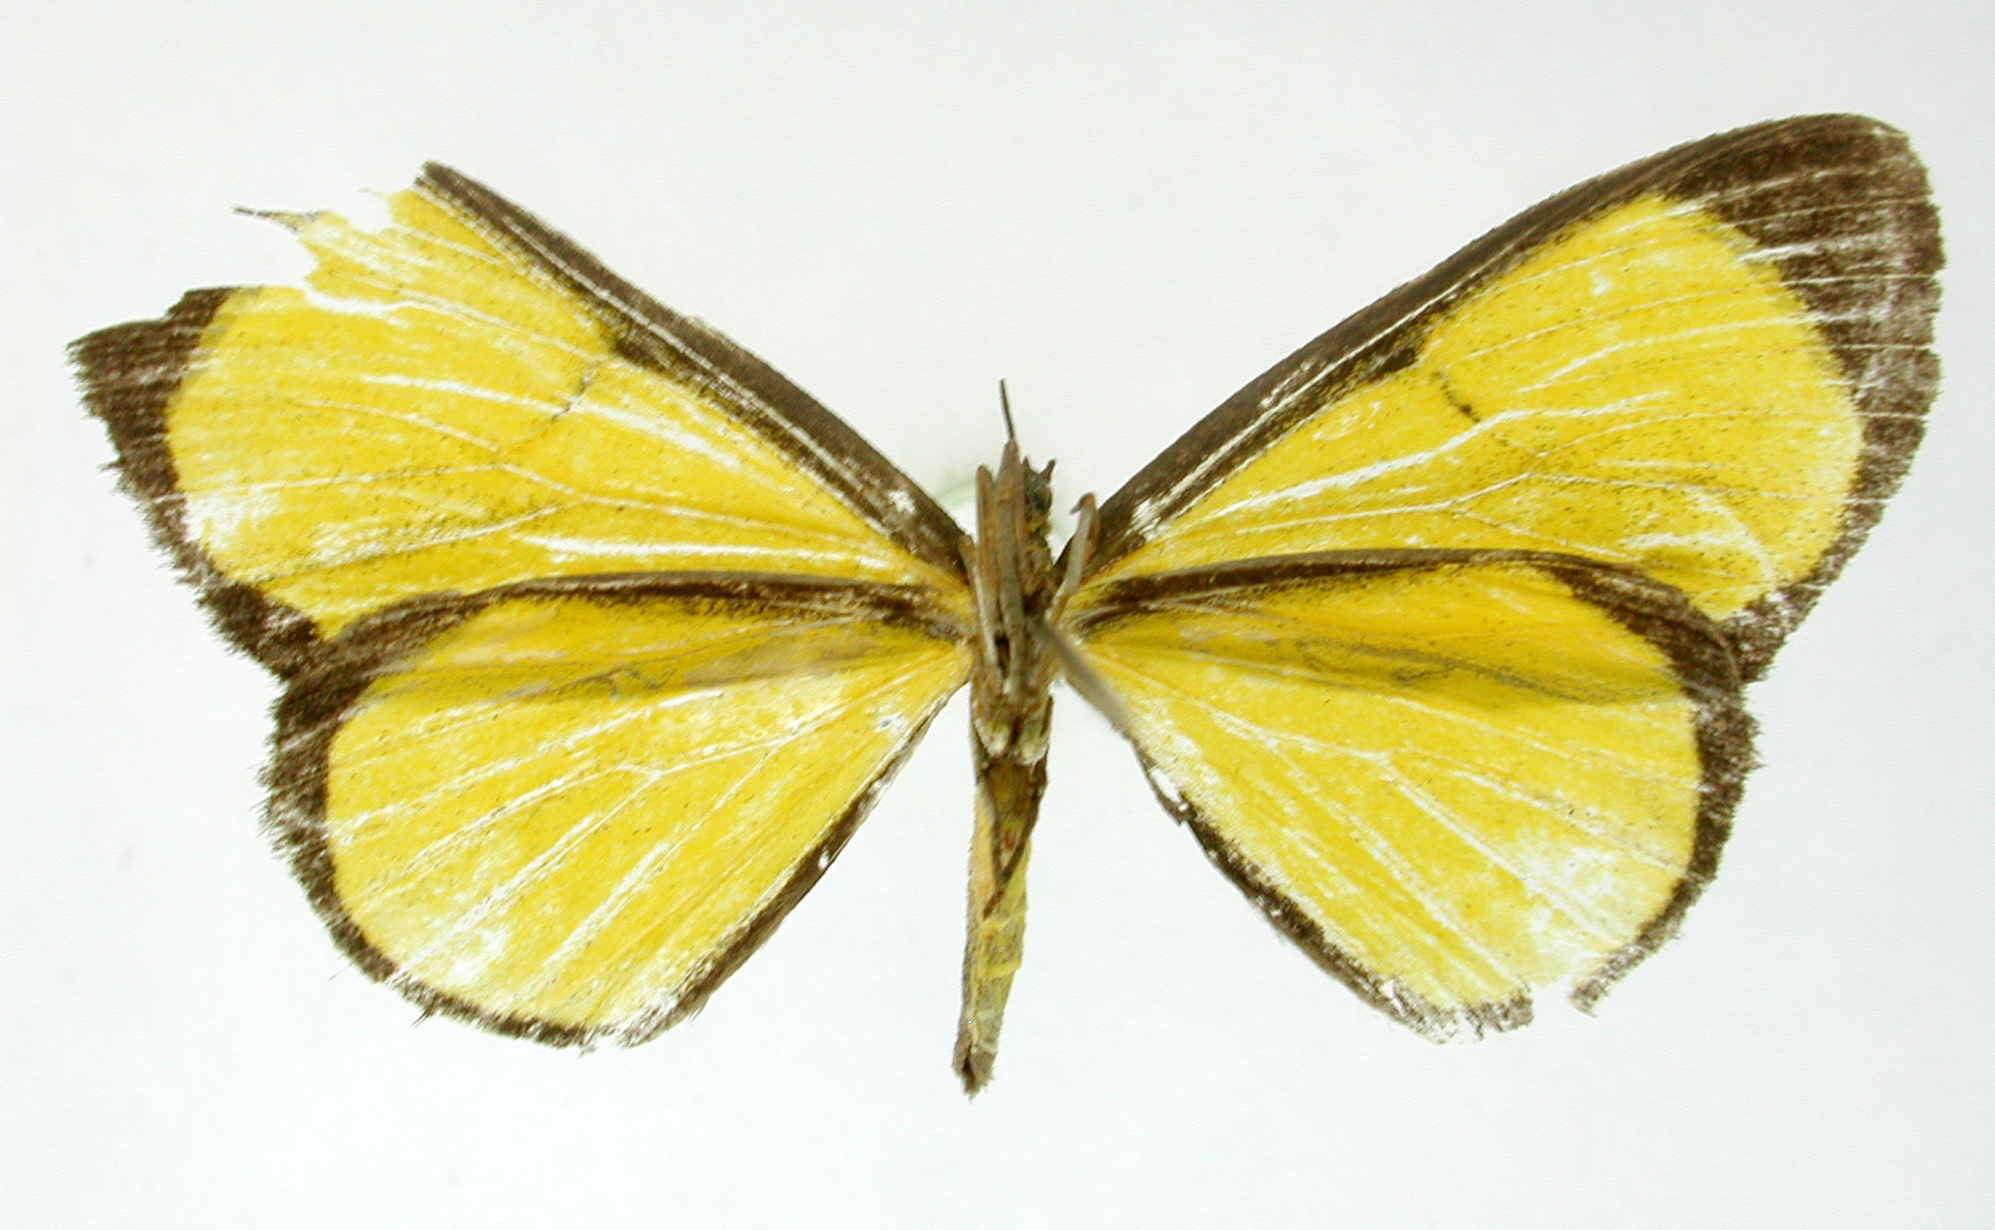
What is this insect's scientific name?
Flavinia bogotensis
